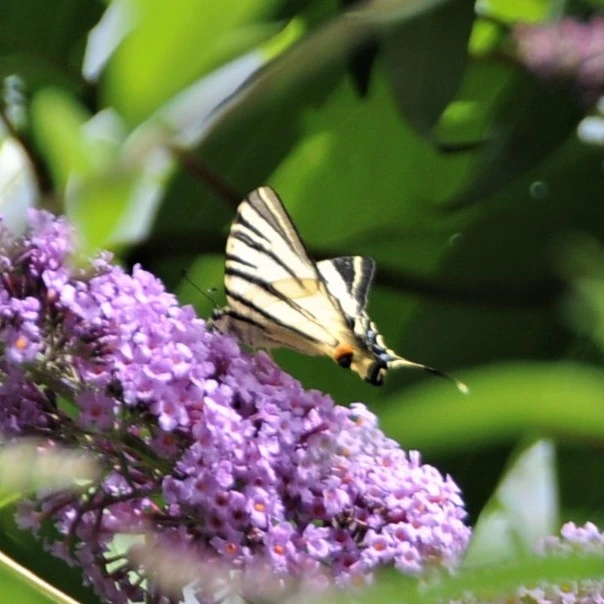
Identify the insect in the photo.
Iphiclides podalirius
